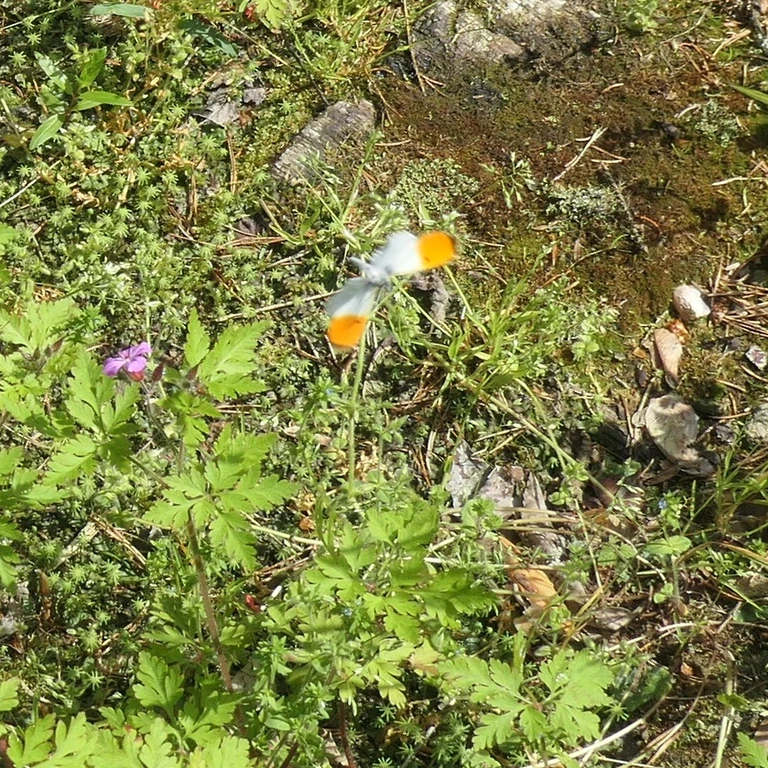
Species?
Anthocharis cardamines
